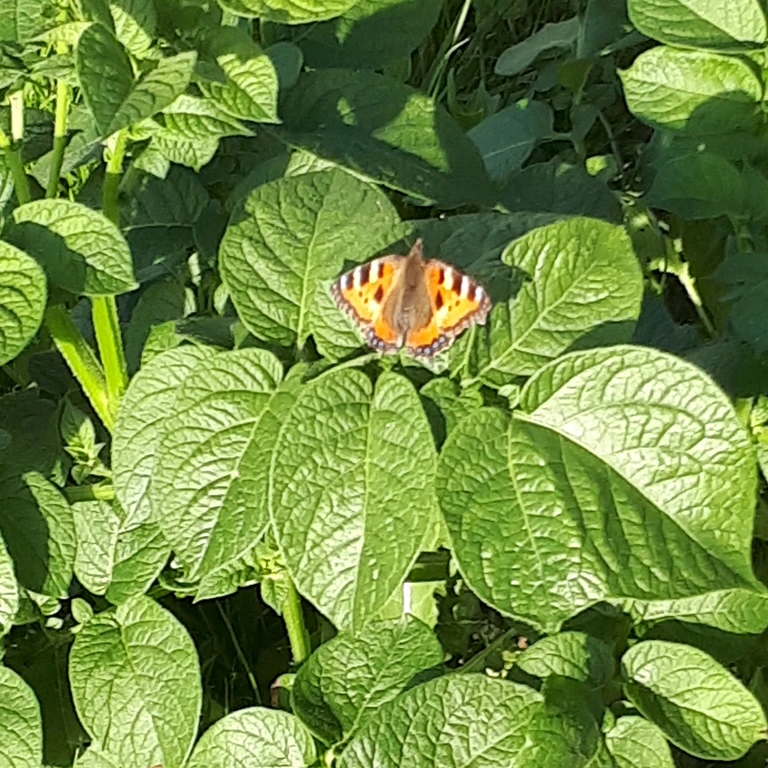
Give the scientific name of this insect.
Aglais urticae
